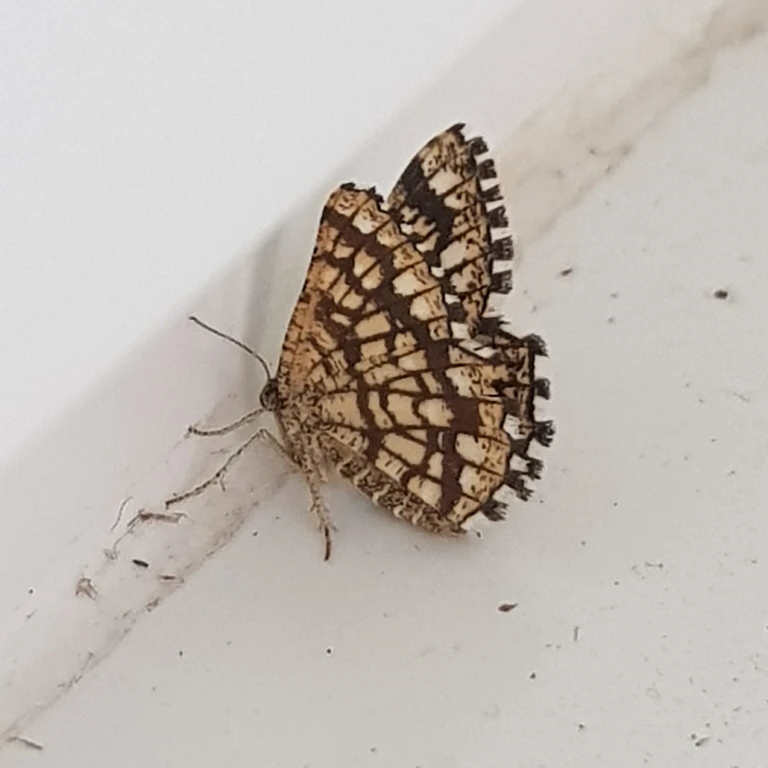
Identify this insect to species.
Chiasmia clathrata
